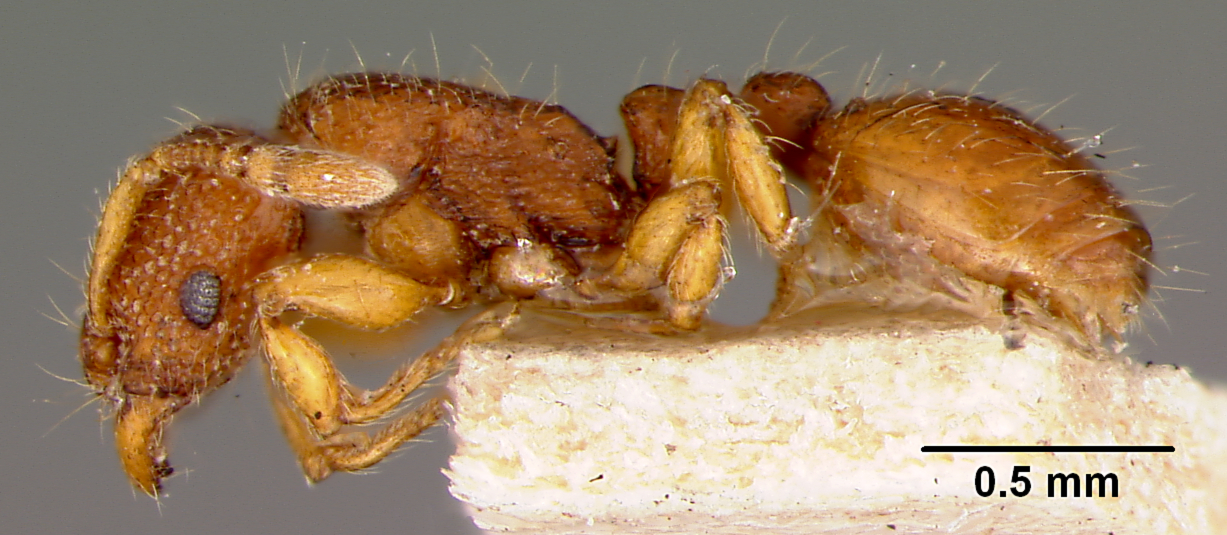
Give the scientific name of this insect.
Vollenhovia dentata
